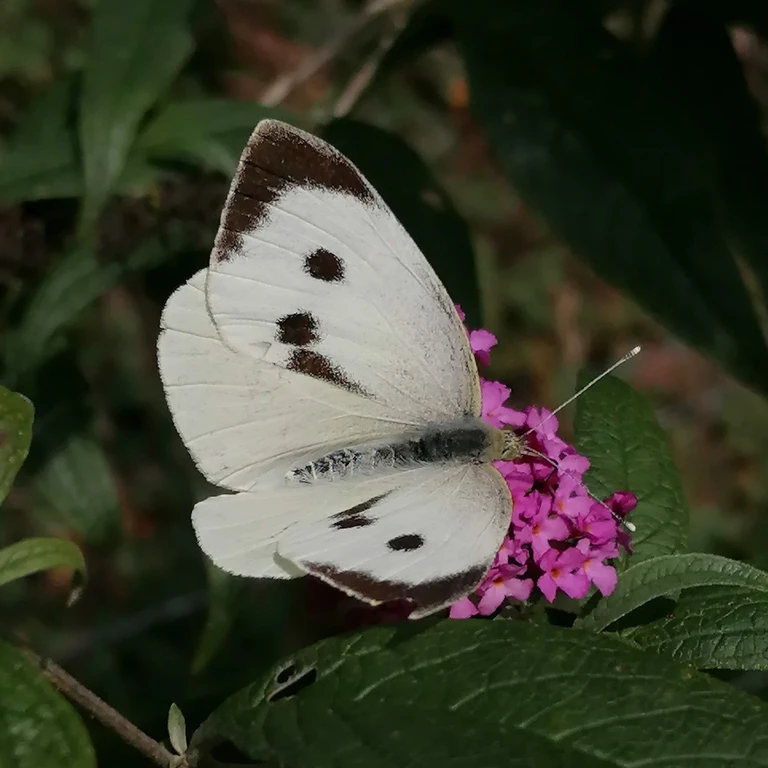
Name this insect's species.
Pieris brassicae
